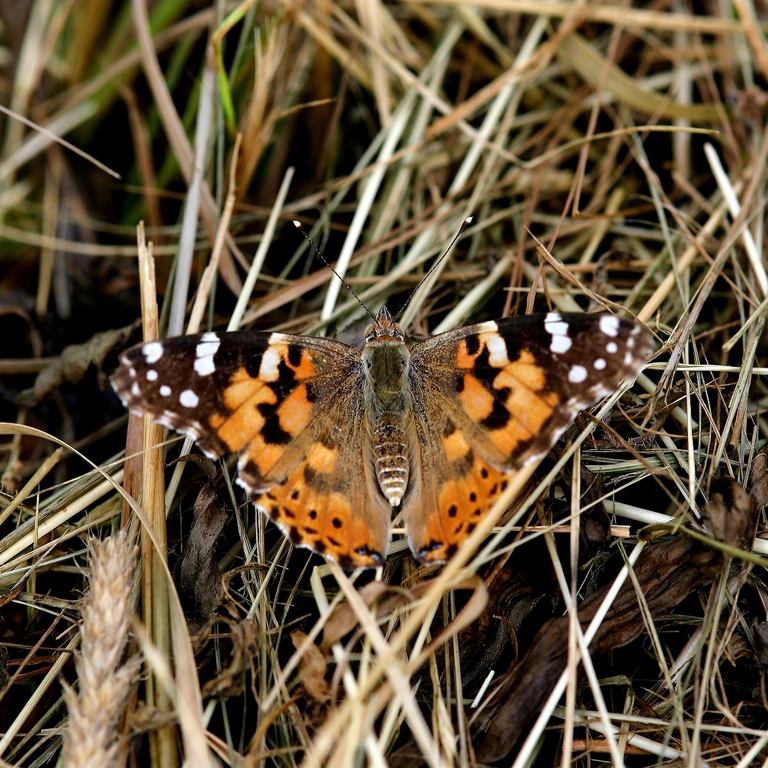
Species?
Vanessa cardui
